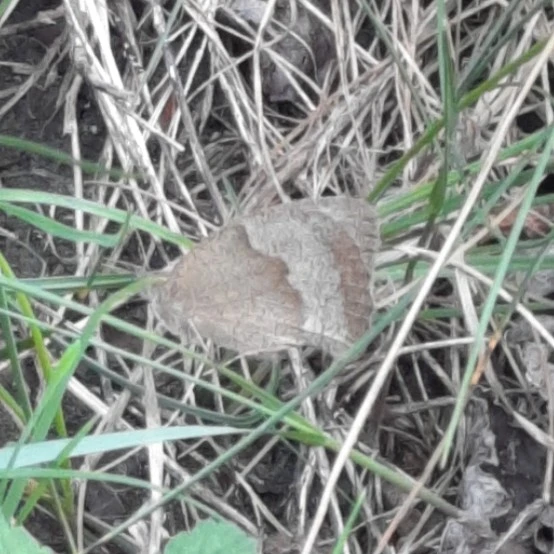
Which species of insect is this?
Maniola jurtina
